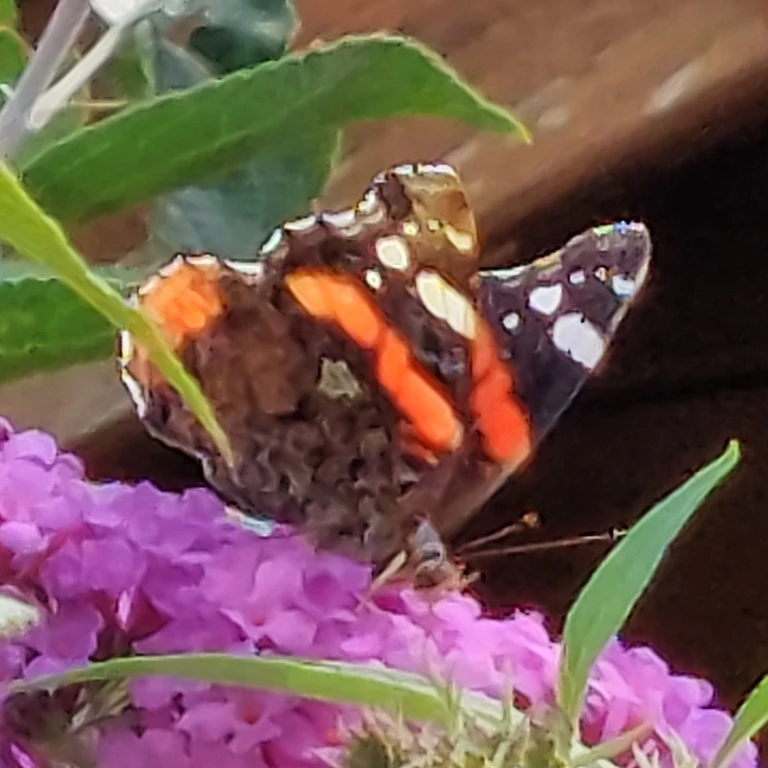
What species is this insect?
Vanessa atalanta
